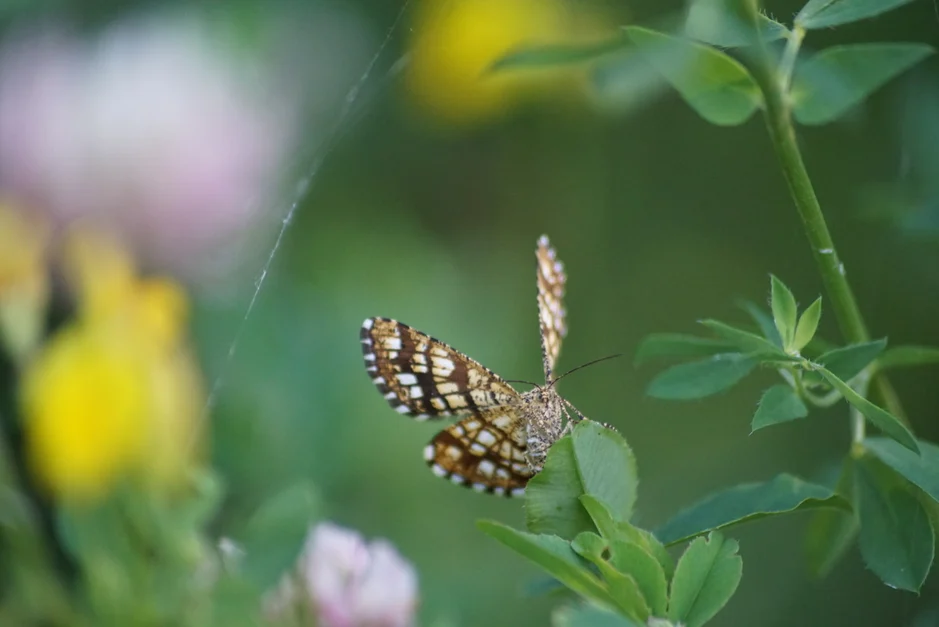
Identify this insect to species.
Chiasmia clathrata
